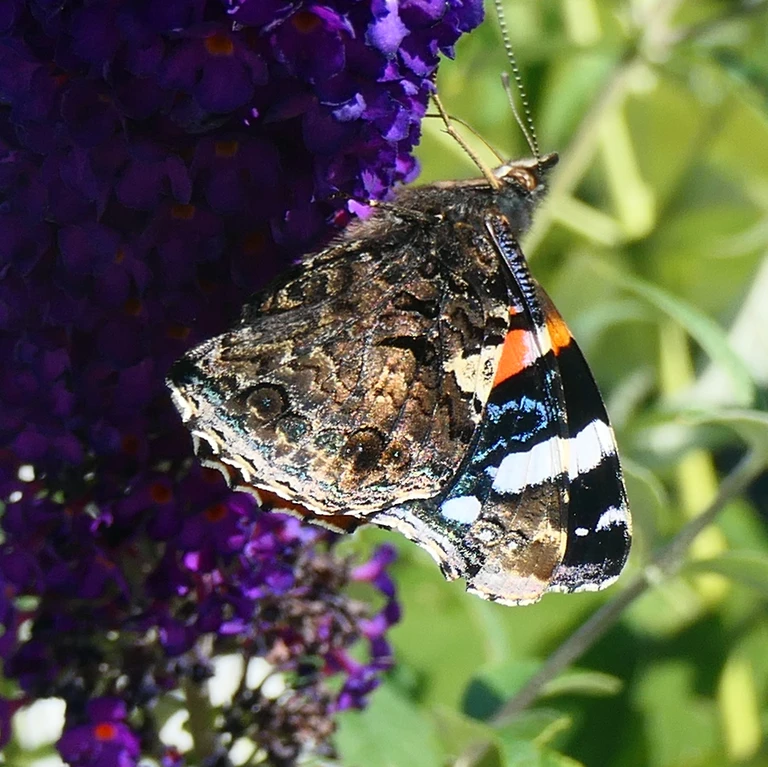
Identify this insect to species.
Vanessa atalanta
